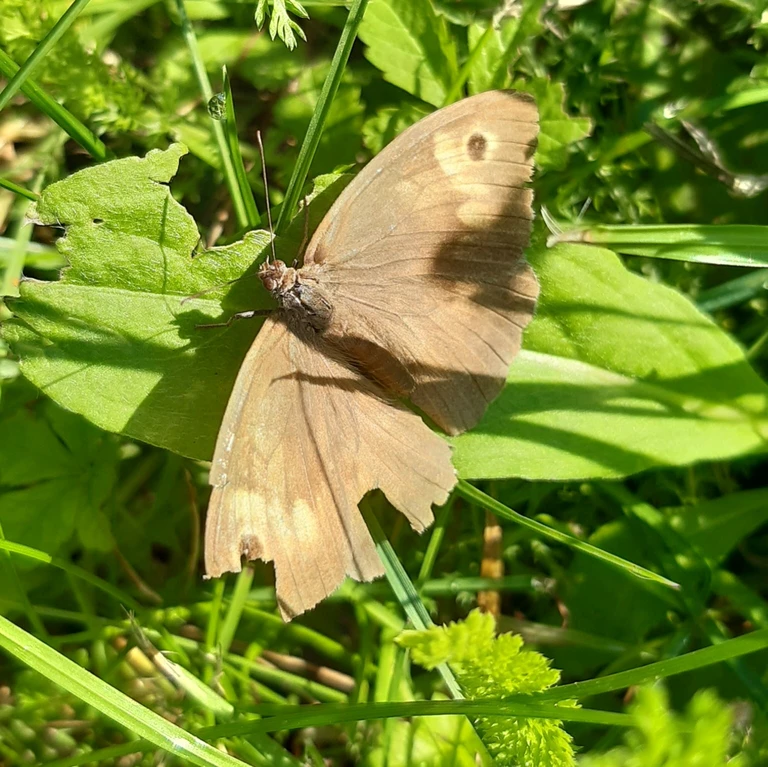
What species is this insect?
Maniola jurtina
